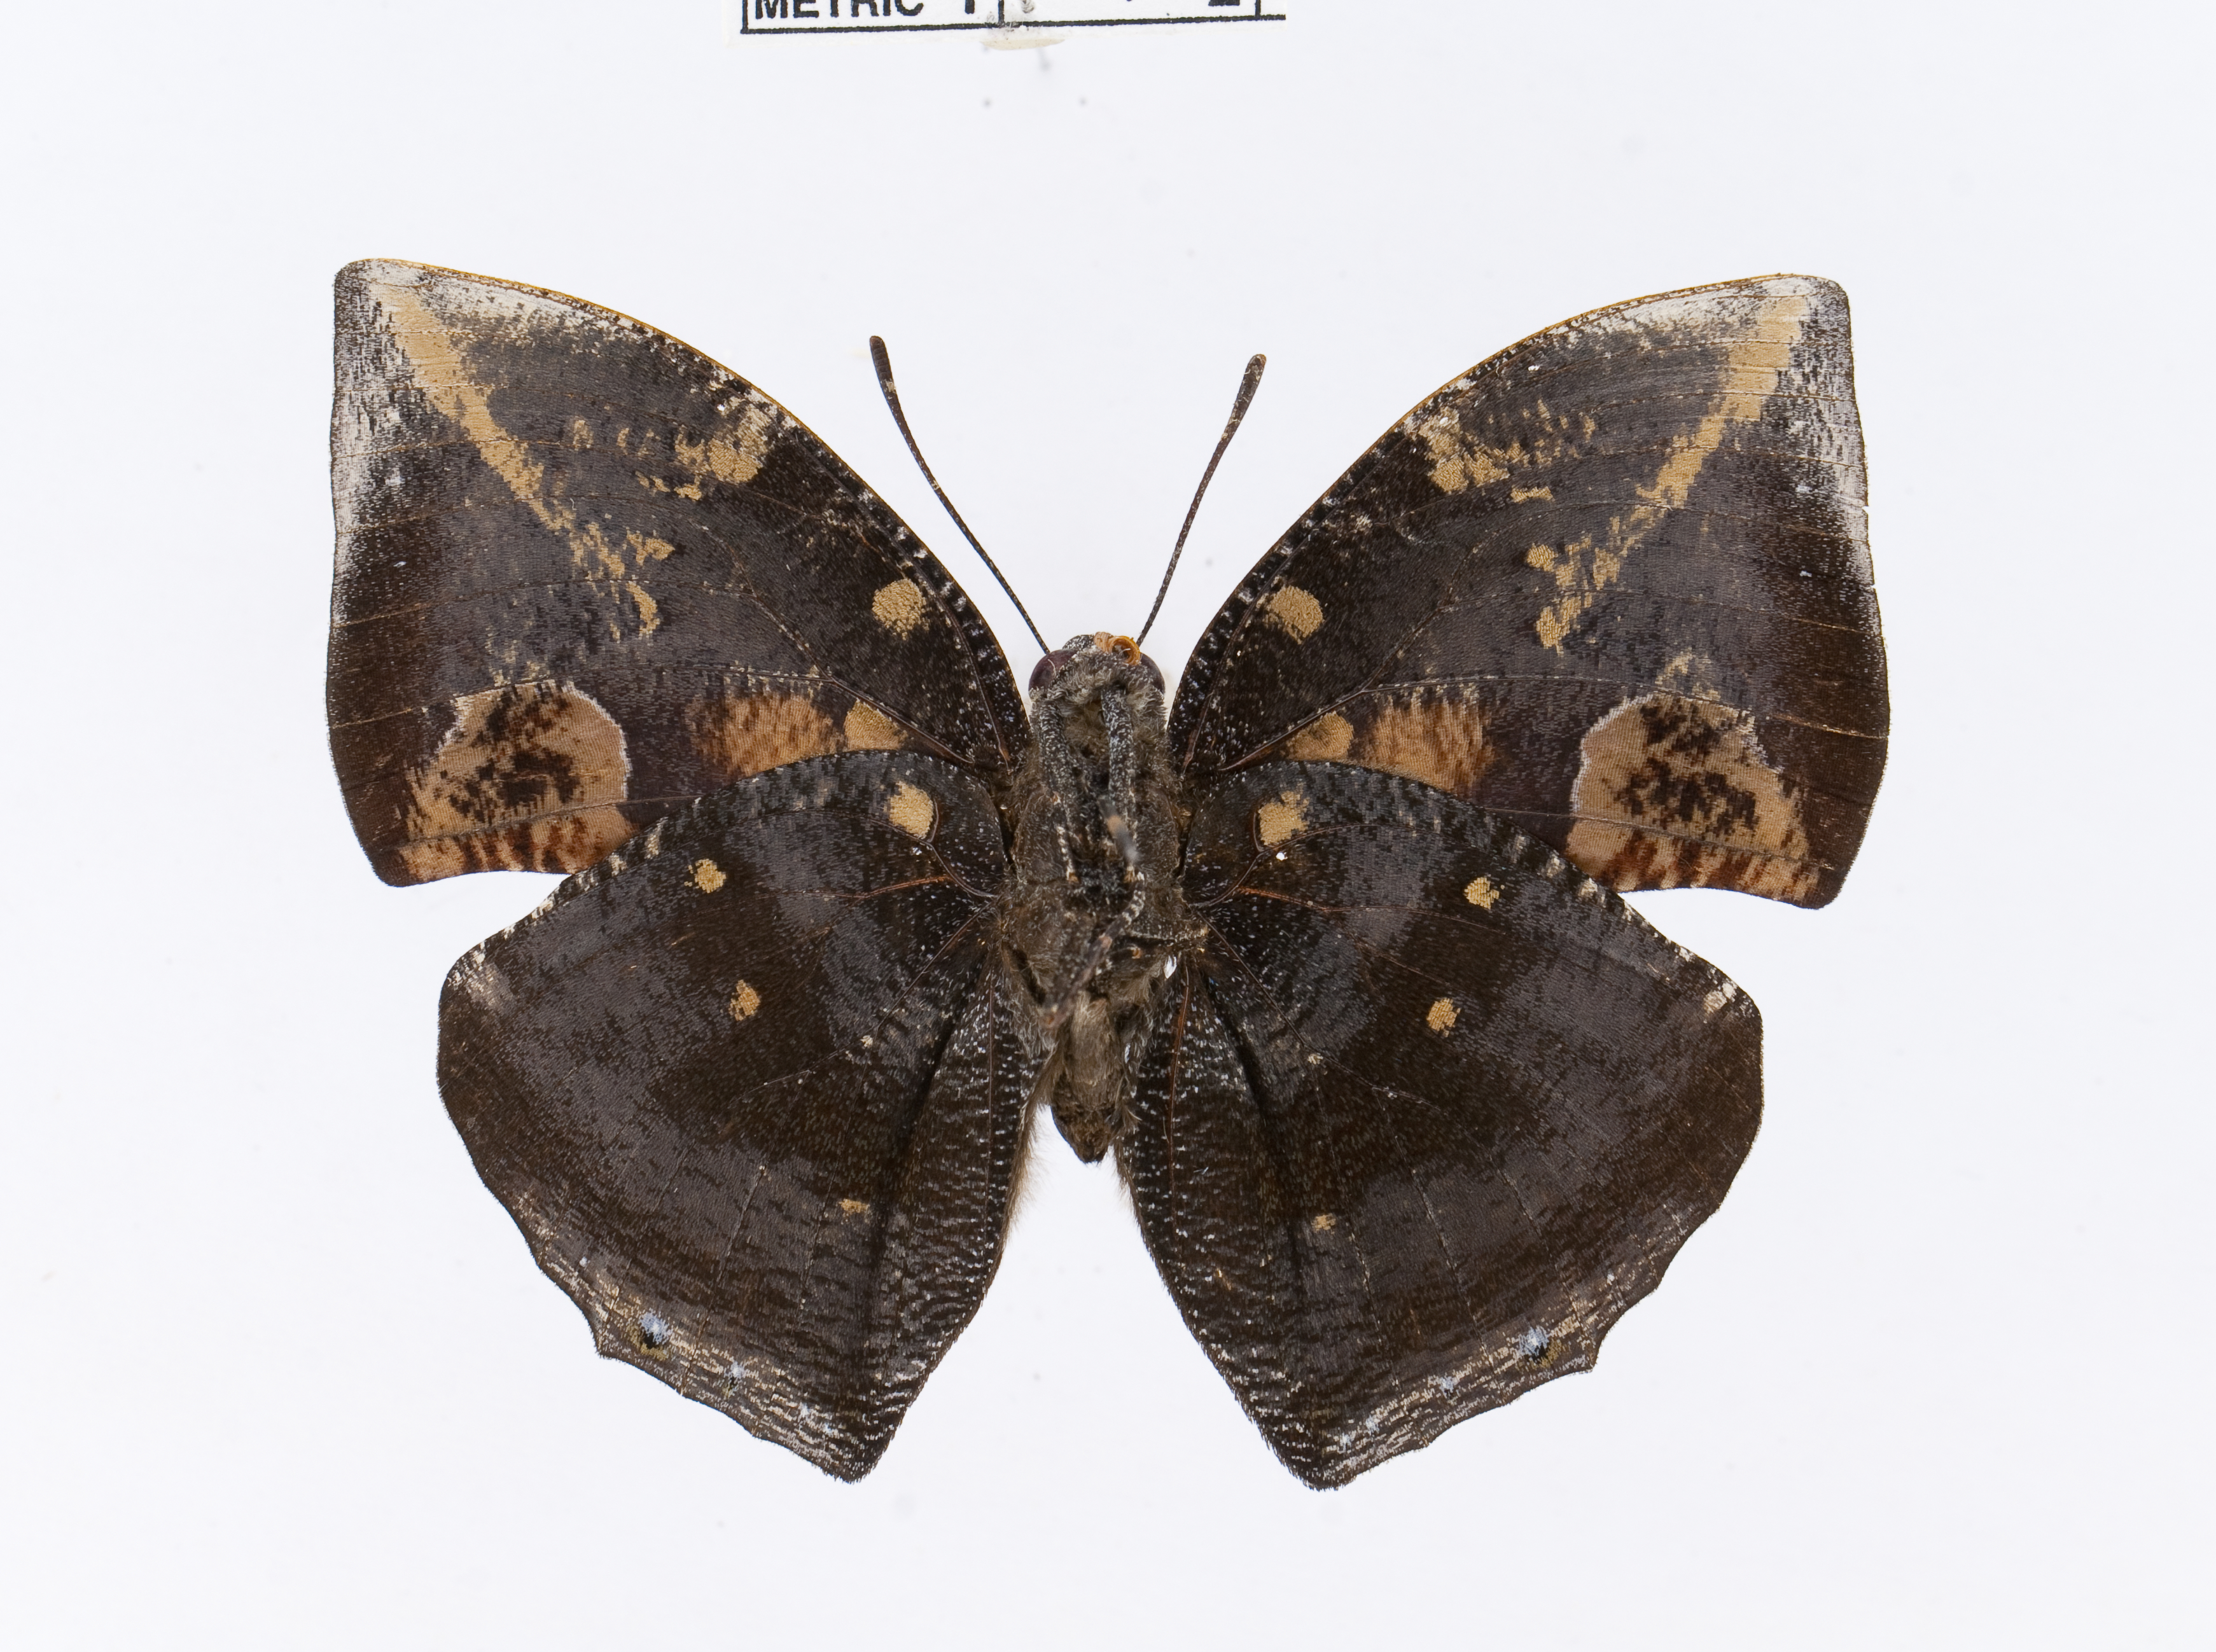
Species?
Memphis aureola
